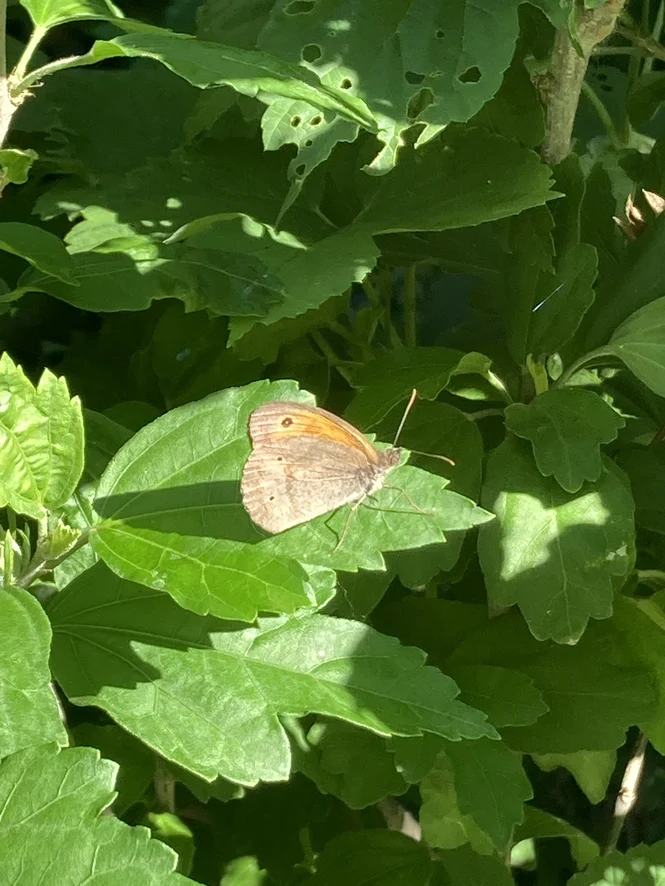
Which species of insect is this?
Maniola jurtina
